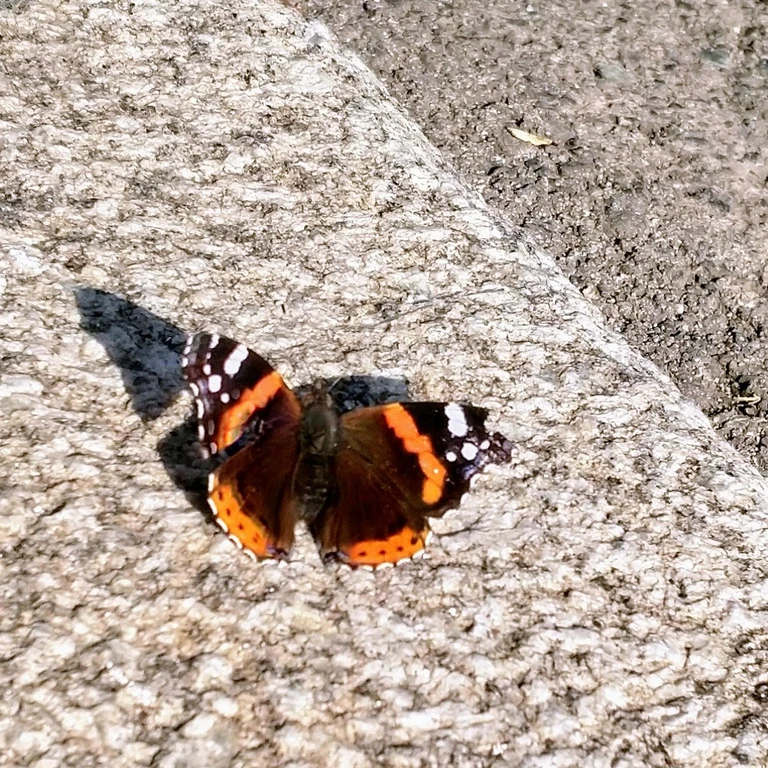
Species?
Vanessa atalanta
